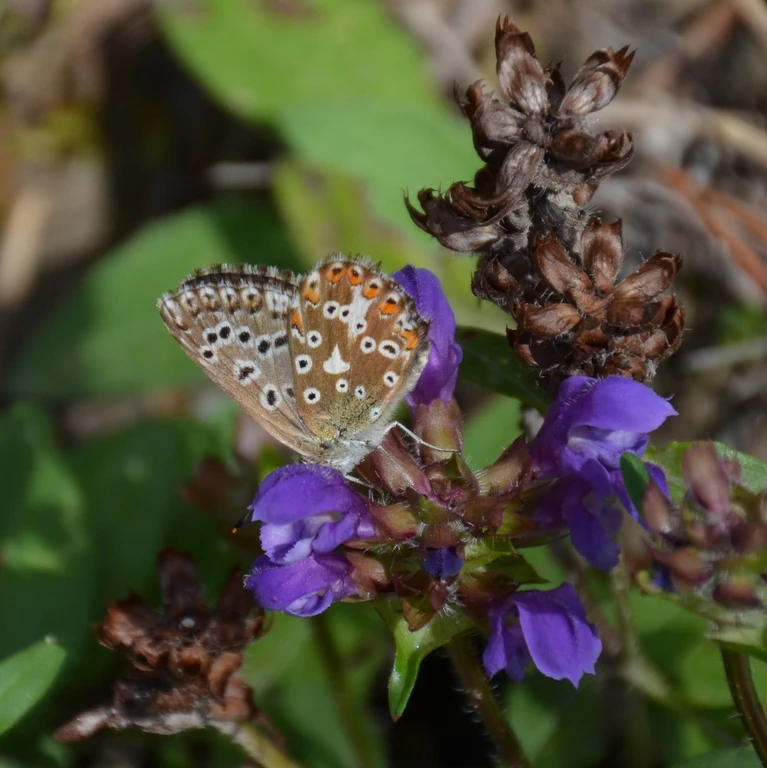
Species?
Lysandra coridon
